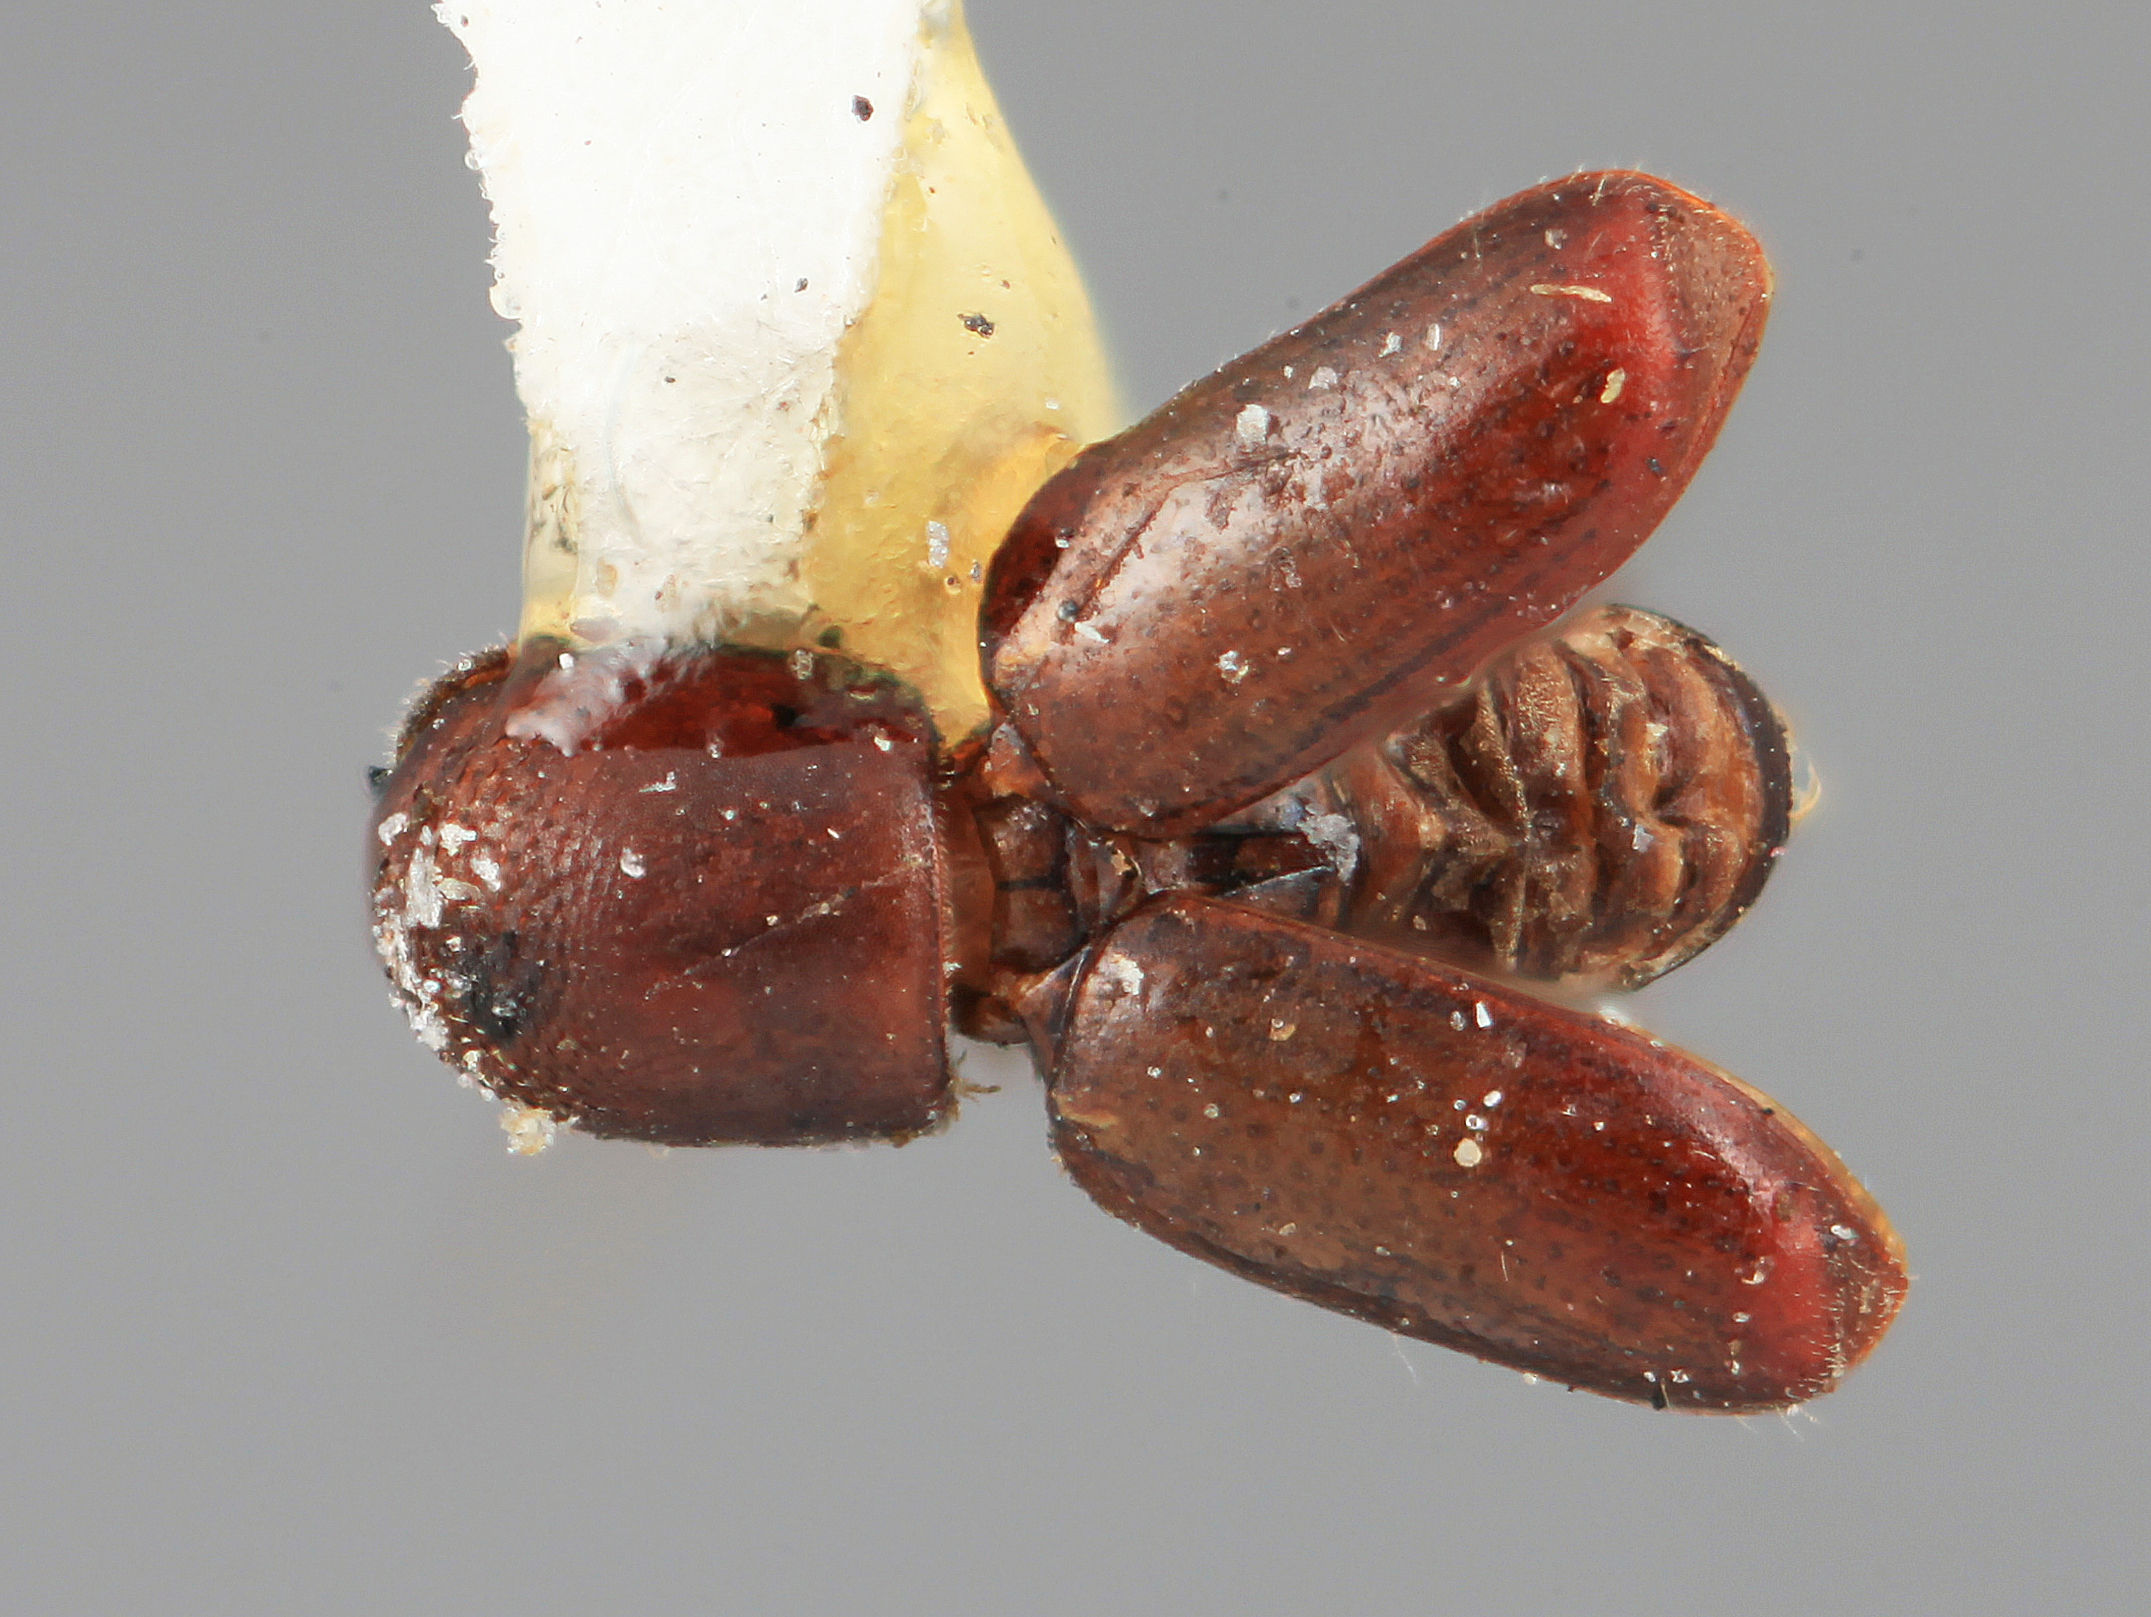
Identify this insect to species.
Microcorthylus tuberculifer
